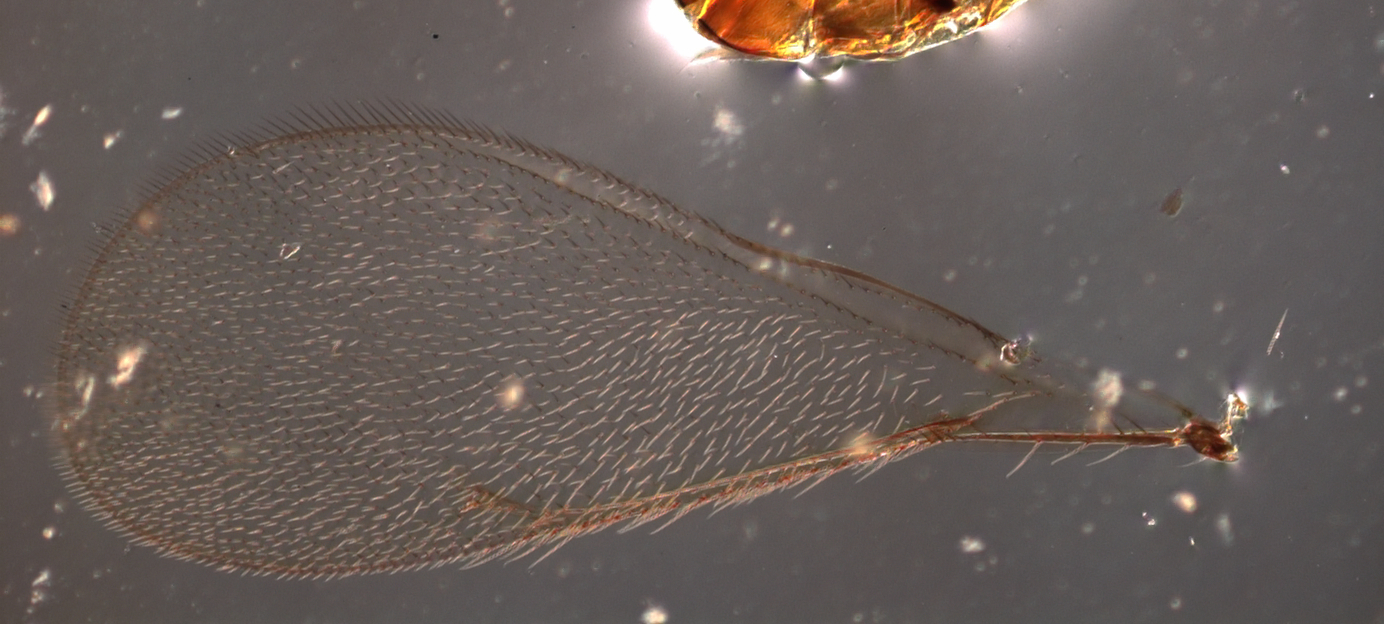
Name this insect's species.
Tetrastichus tritrichia
